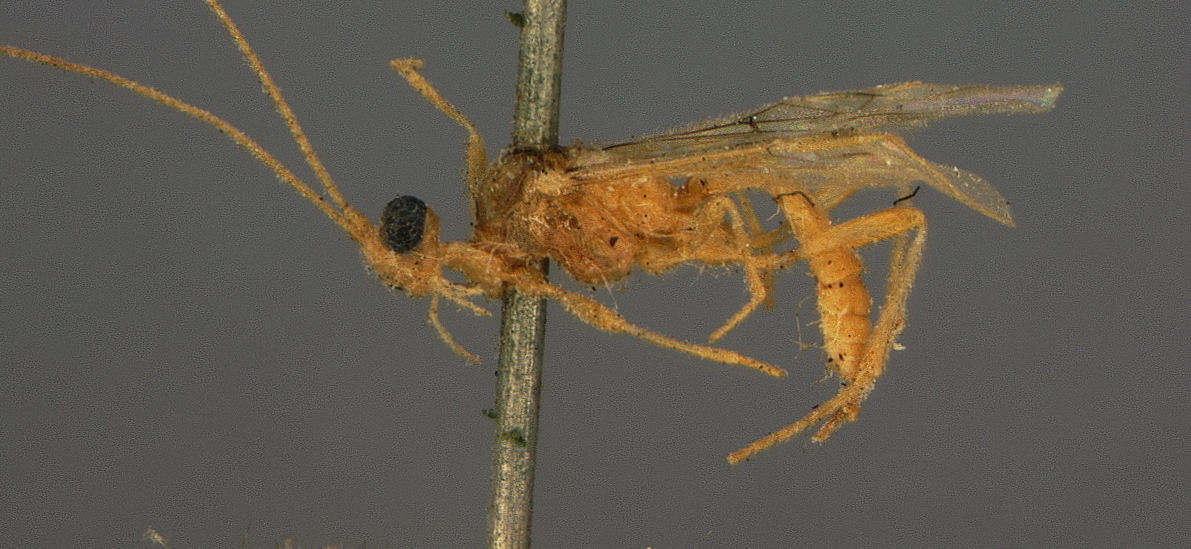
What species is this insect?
Rhogas harrisinae
